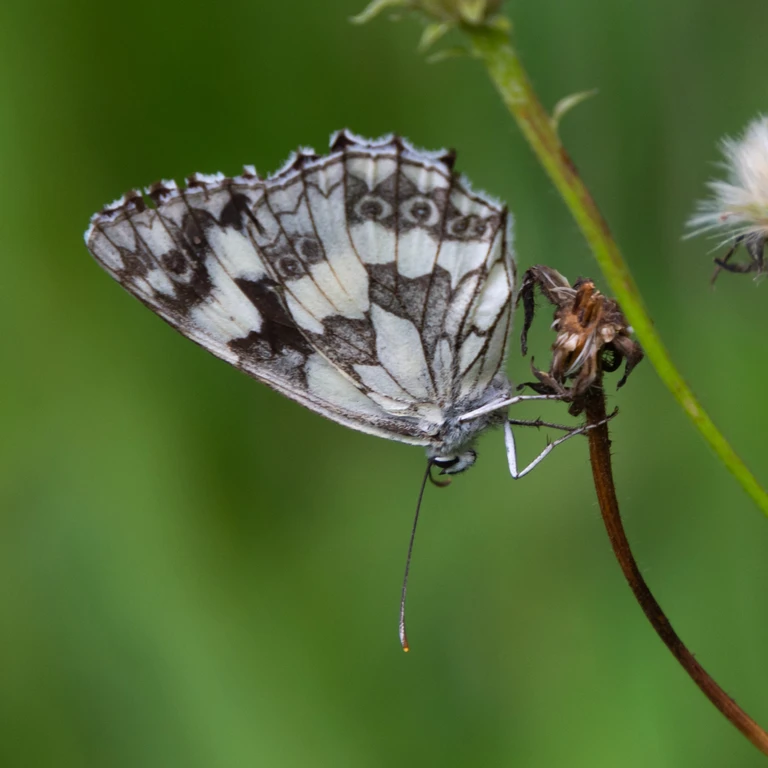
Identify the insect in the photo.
Melanargia galathea
